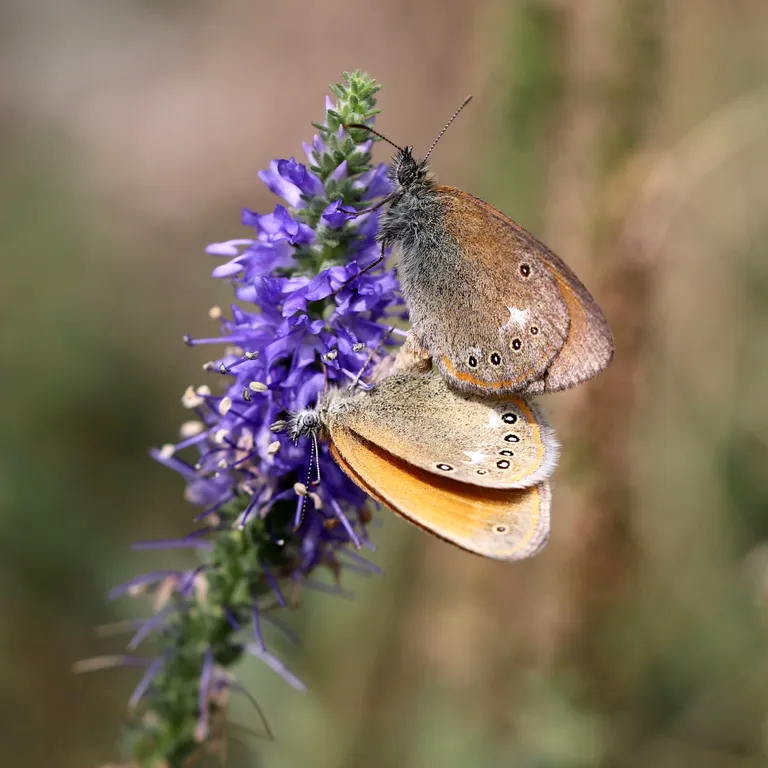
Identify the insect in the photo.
Coenonympha glycerion (also Coenonympha iphis)
